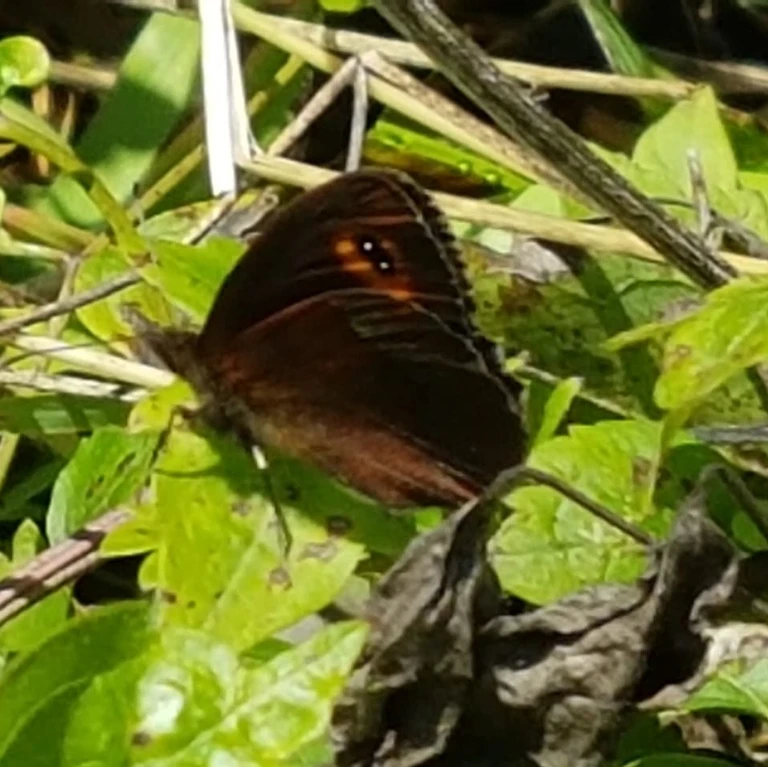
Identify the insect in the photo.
Erebia aethiops
